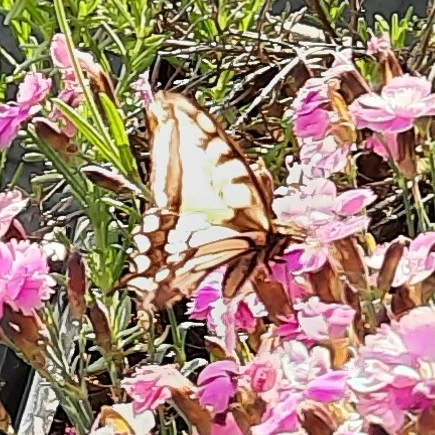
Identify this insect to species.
Papilio machaon
